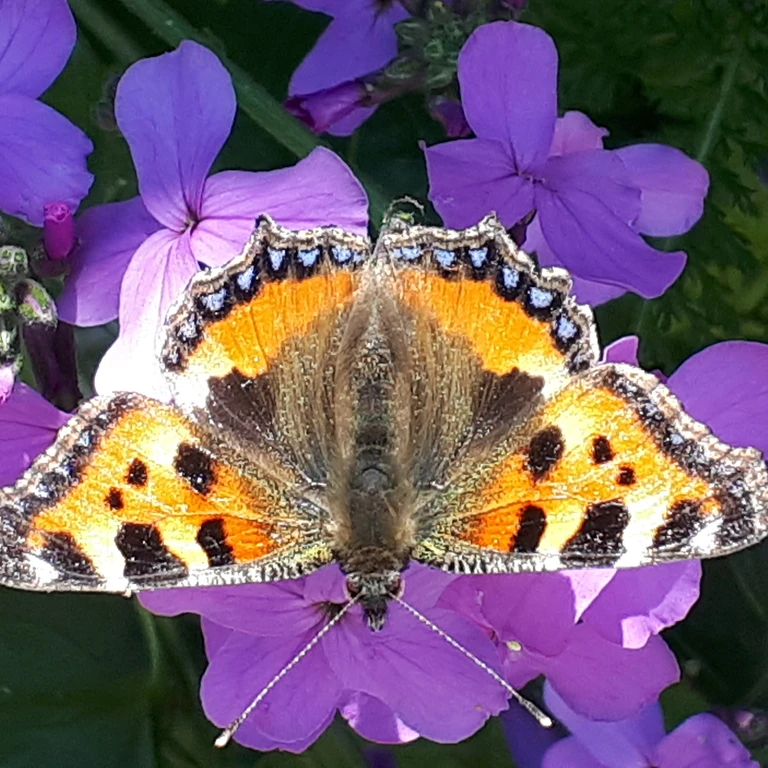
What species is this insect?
Aglais urticae
